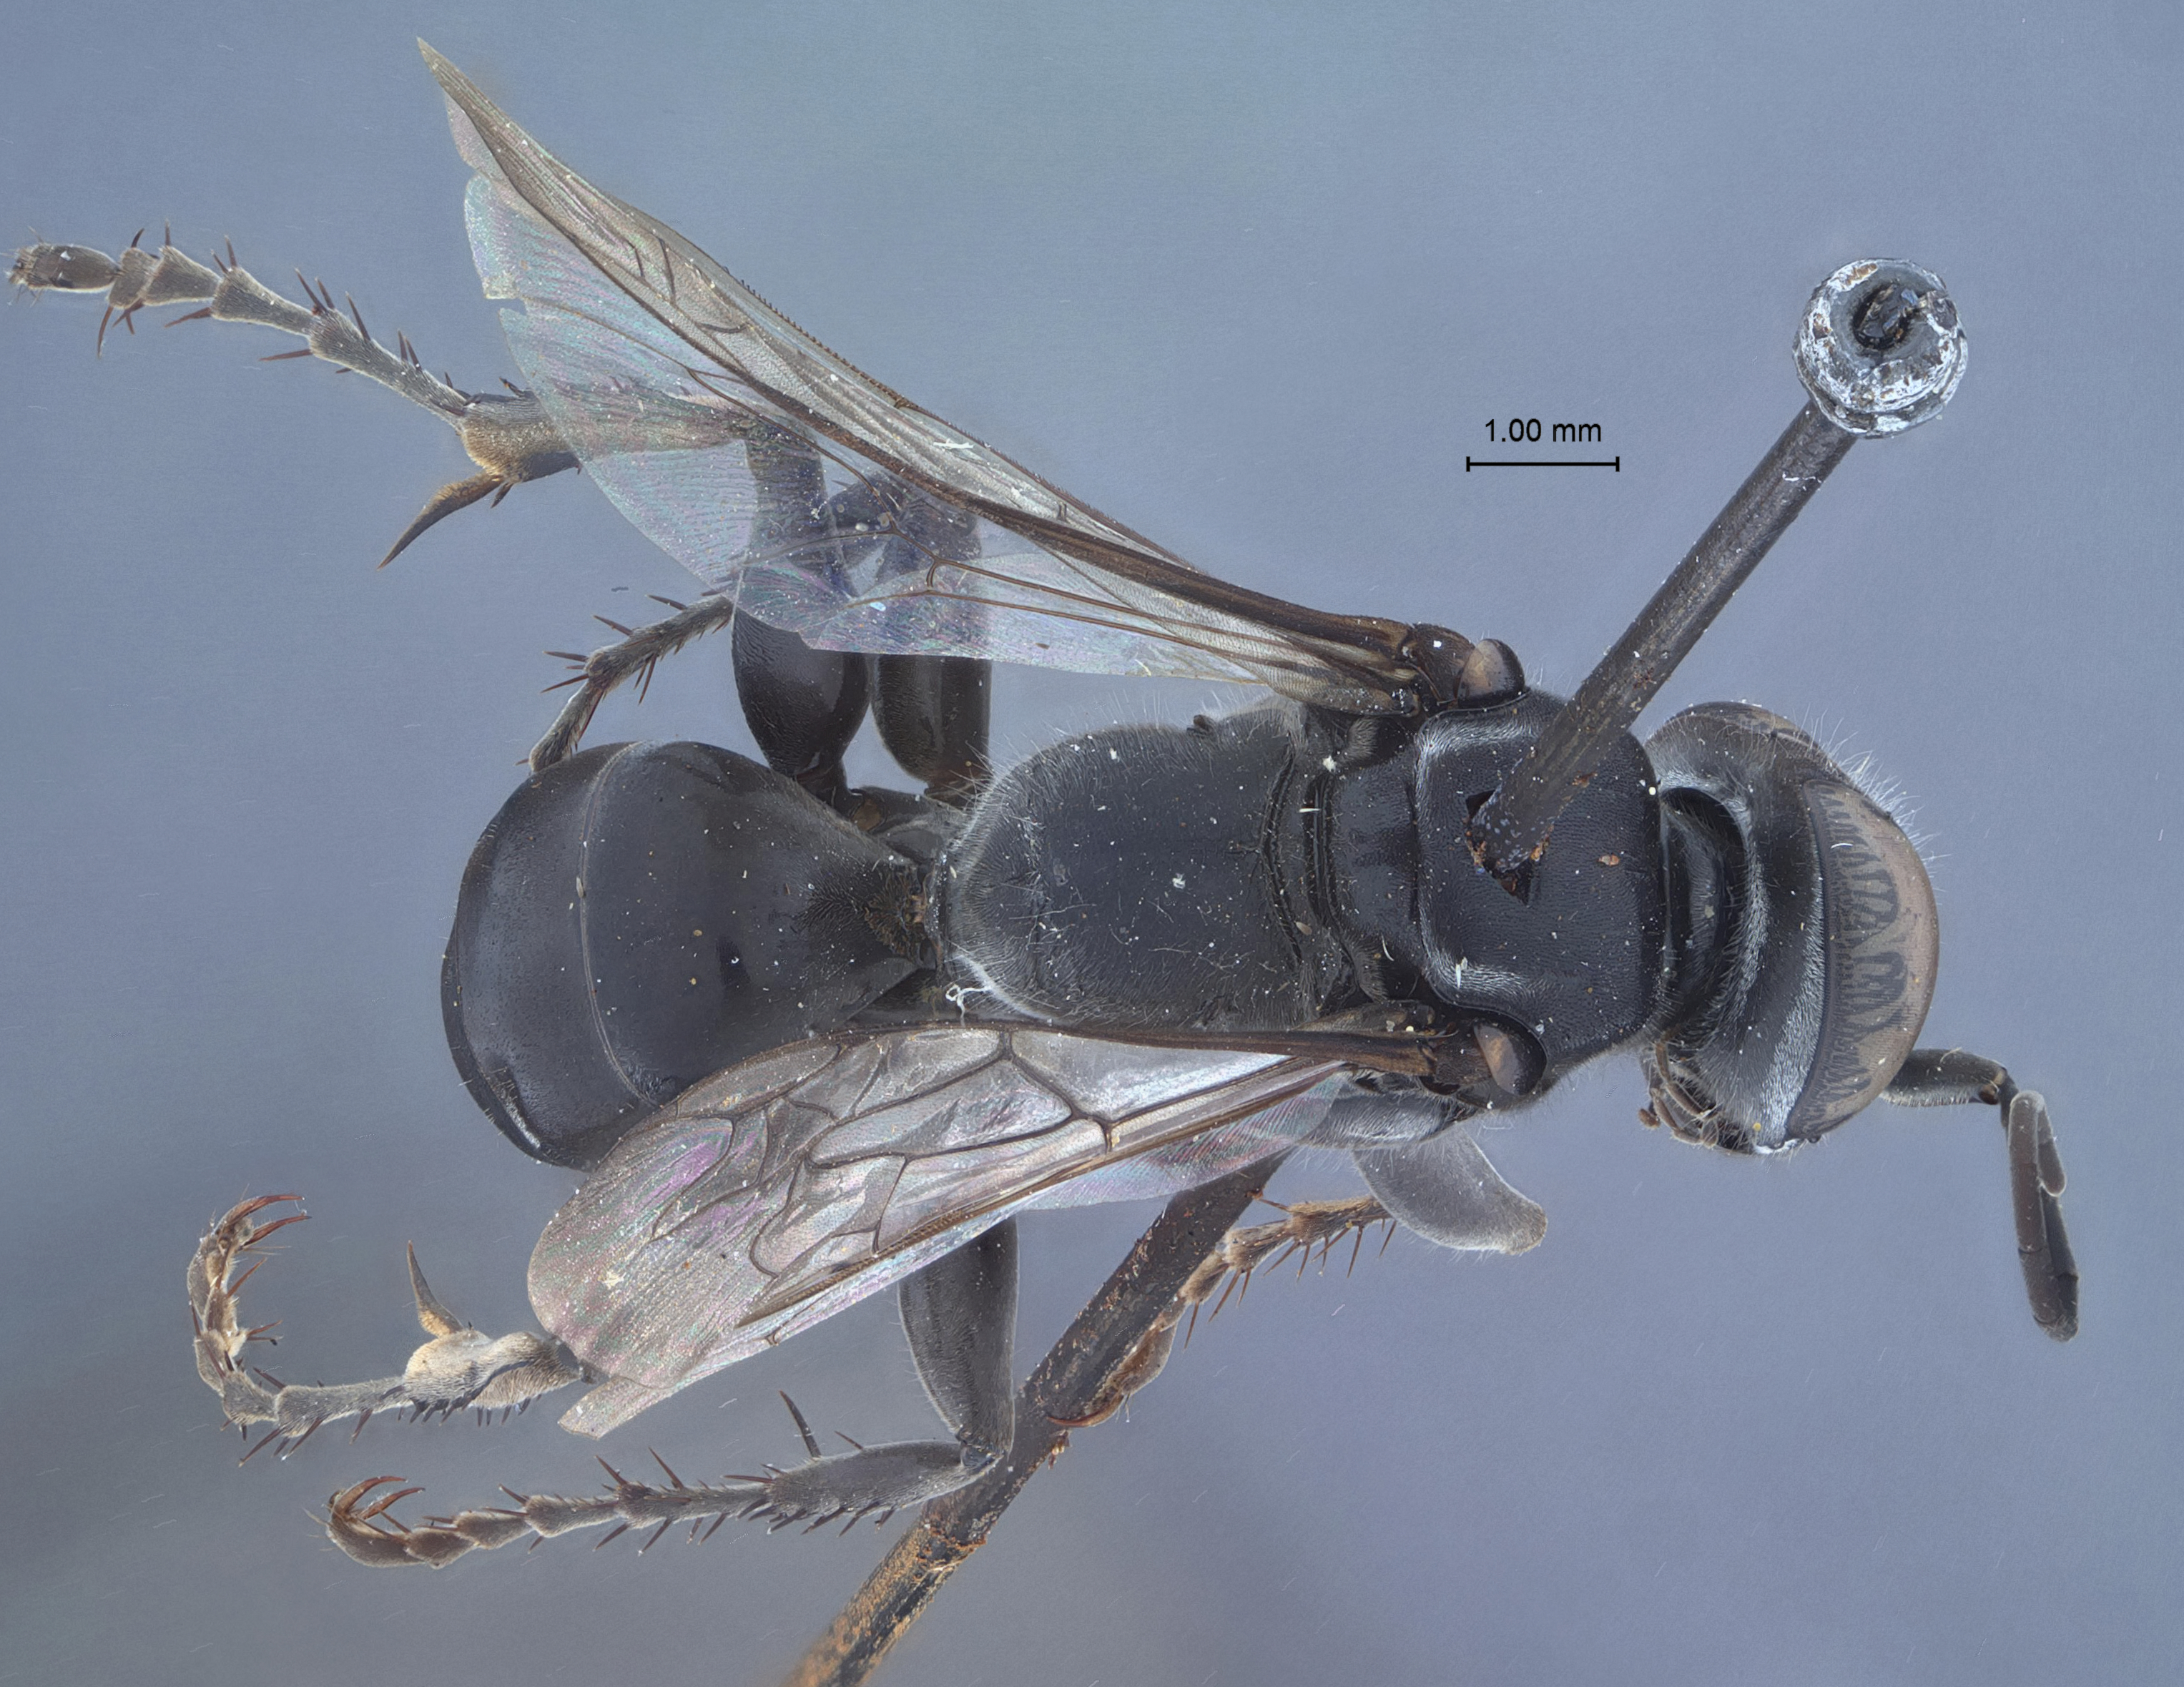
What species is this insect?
Liris williamsi
